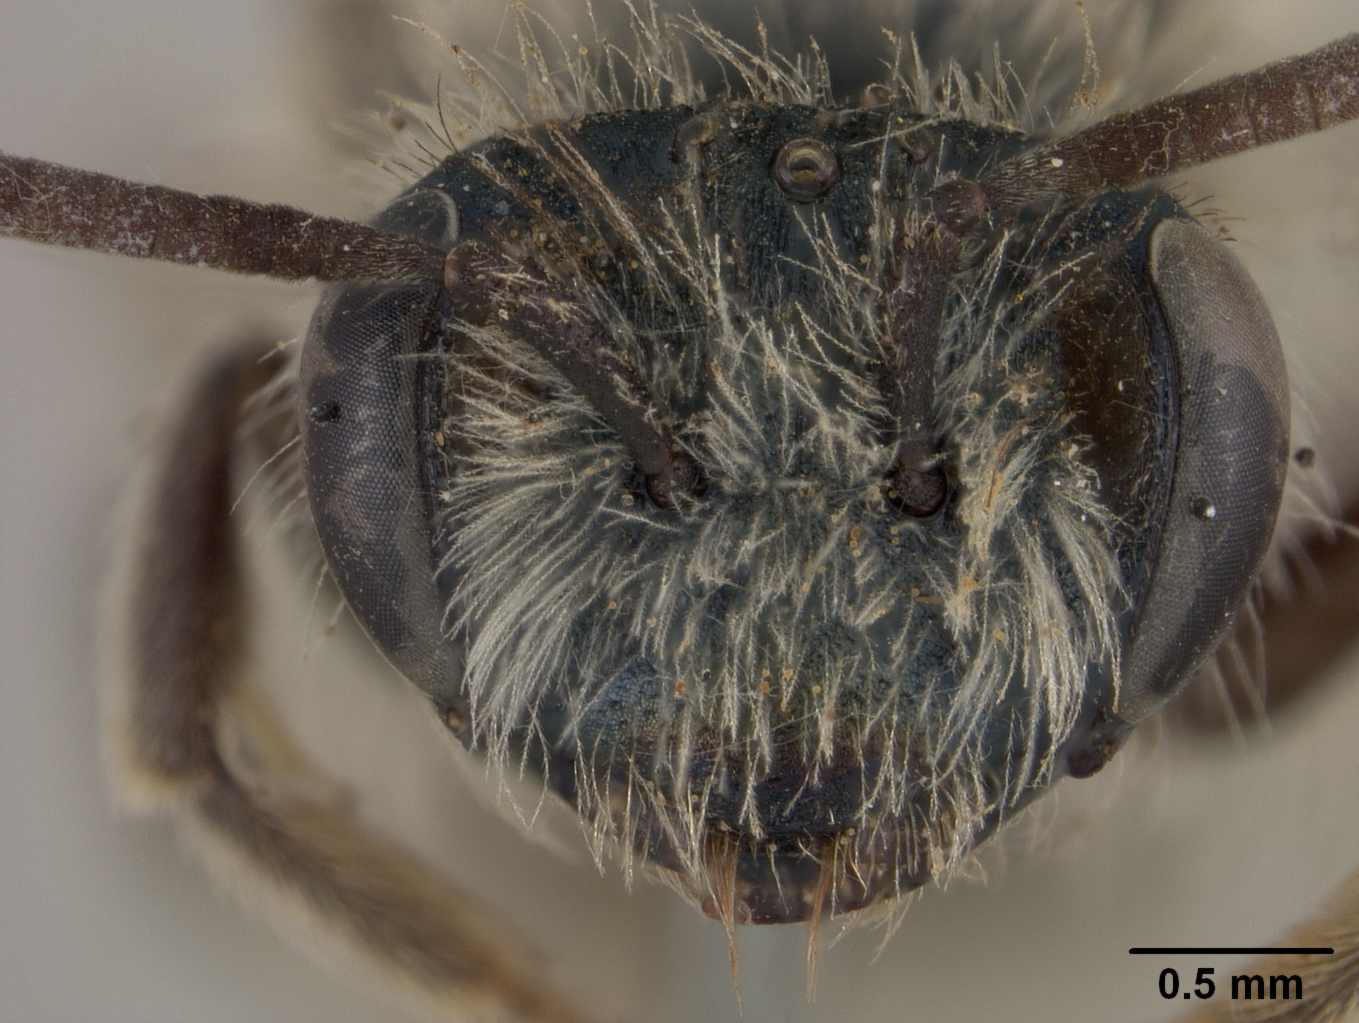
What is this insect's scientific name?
Andrena blandula
